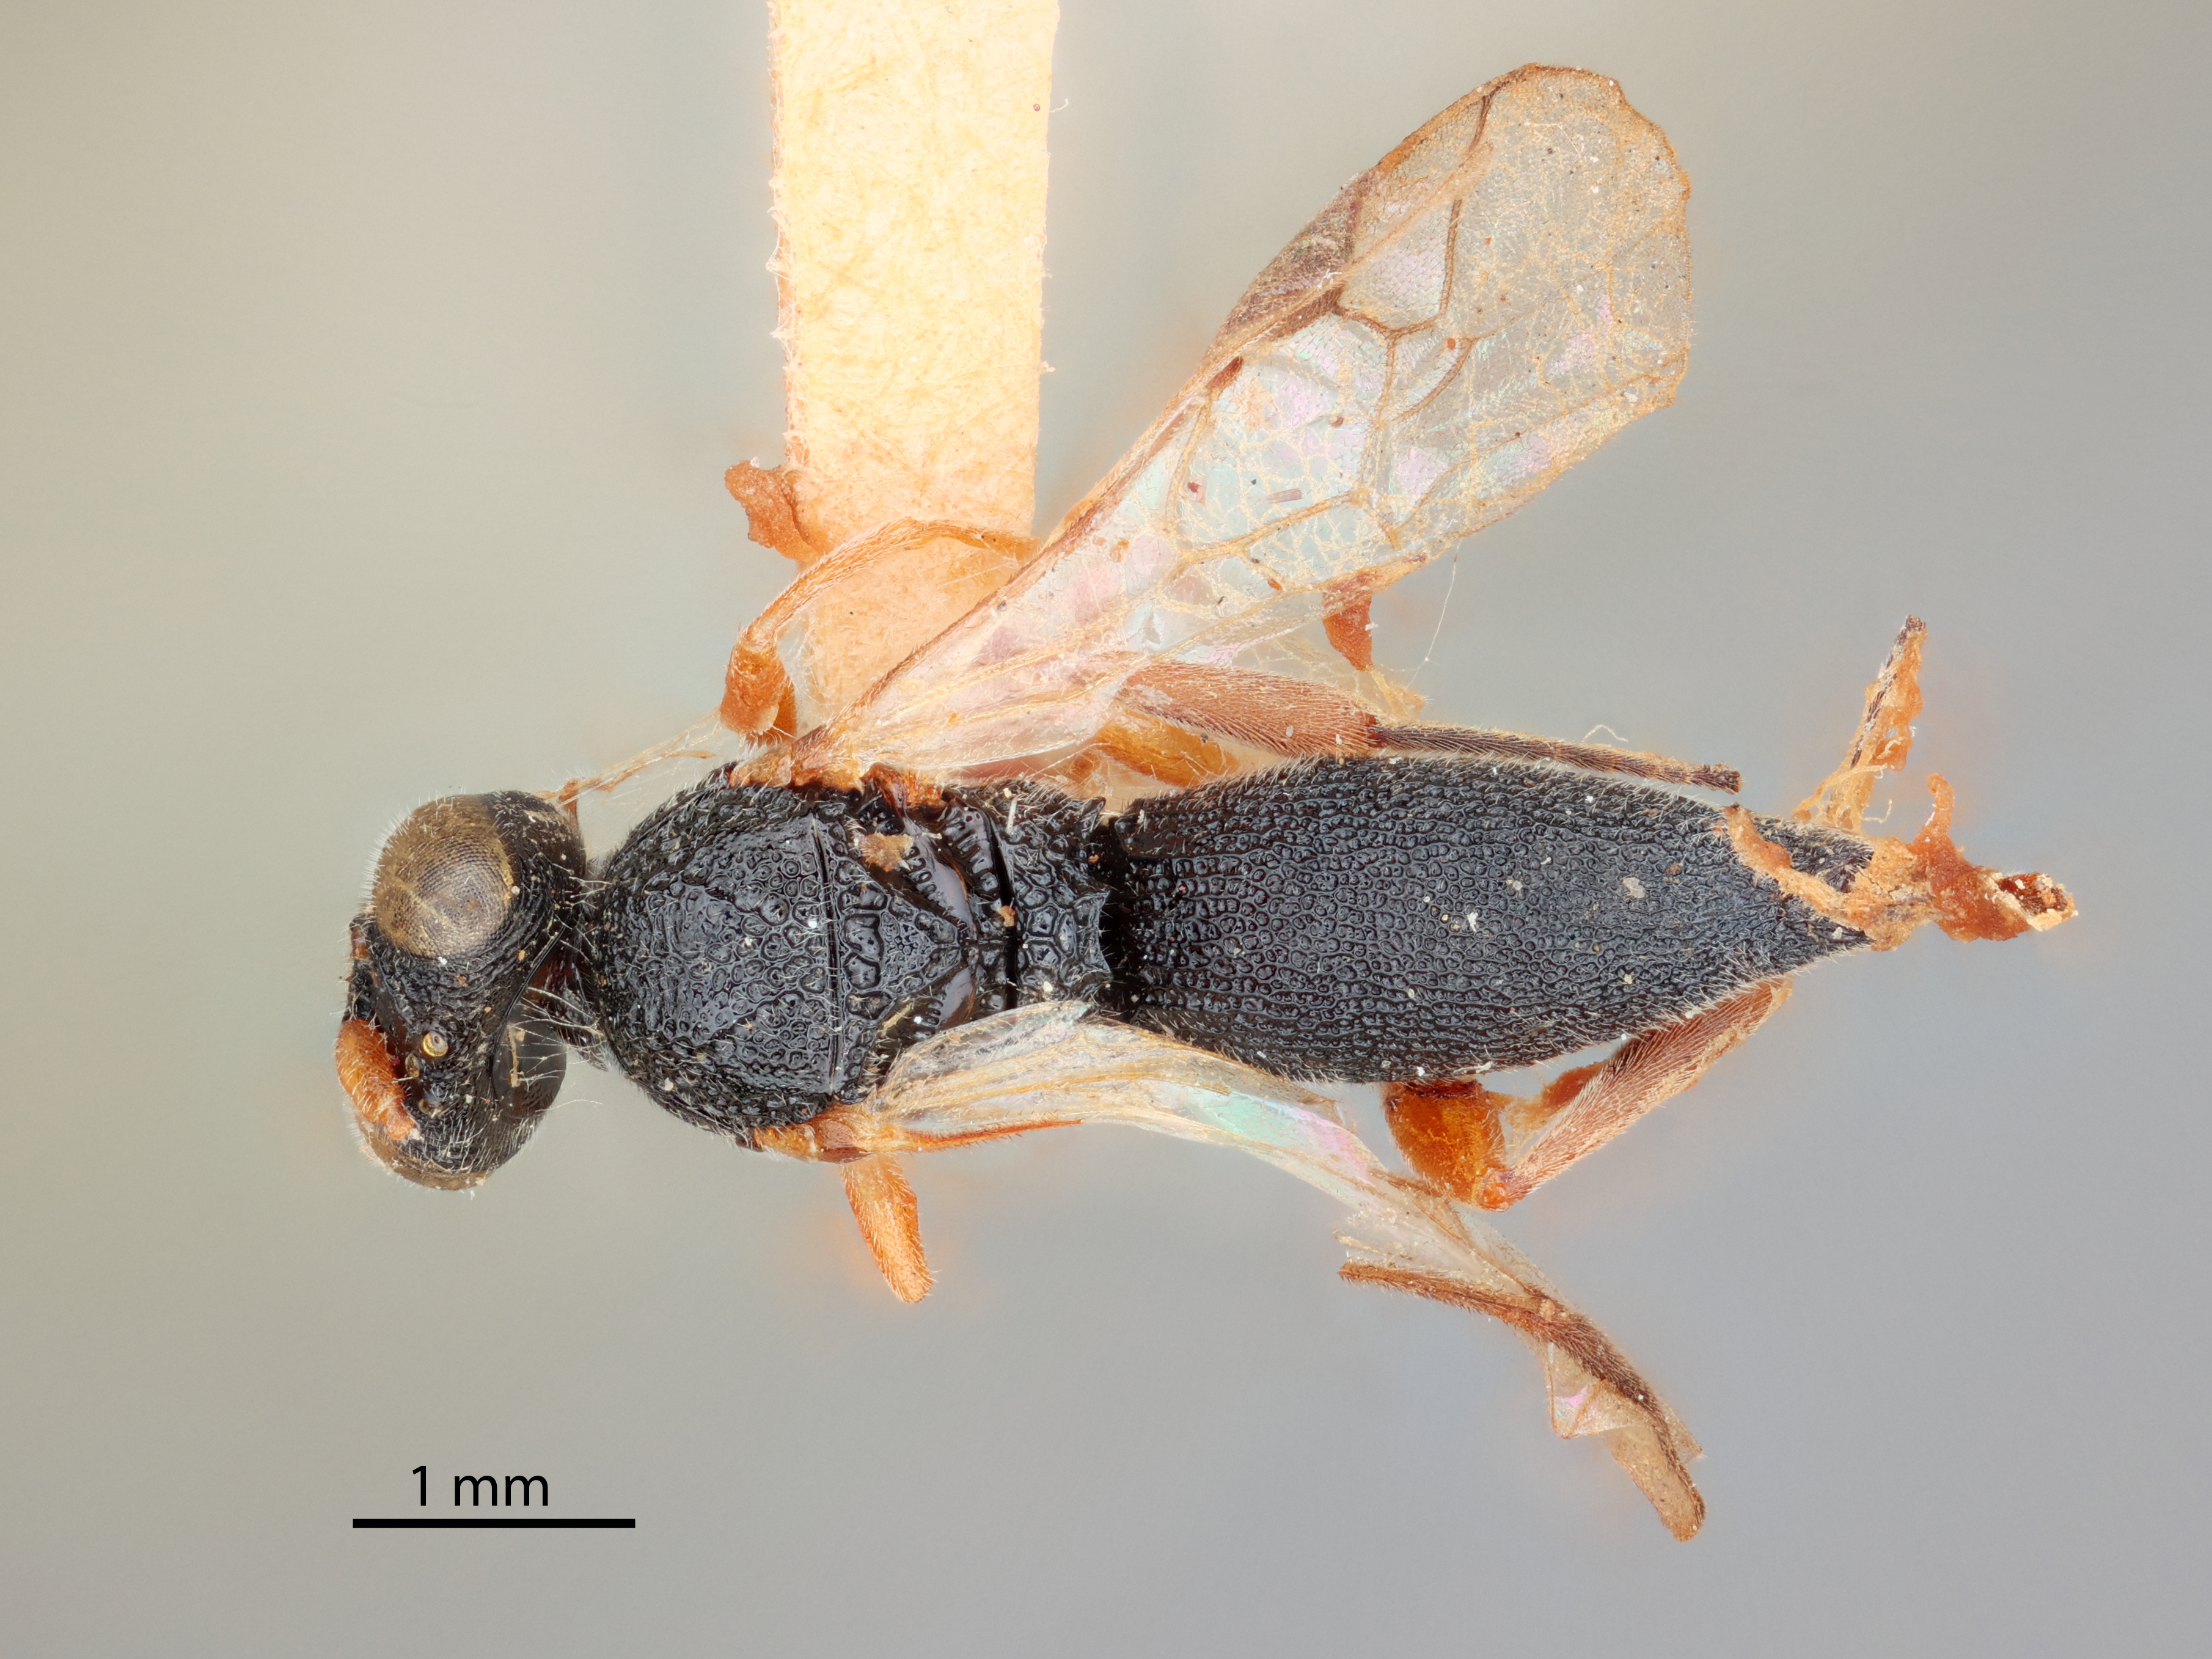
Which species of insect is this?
Megachelonus rectangularis
